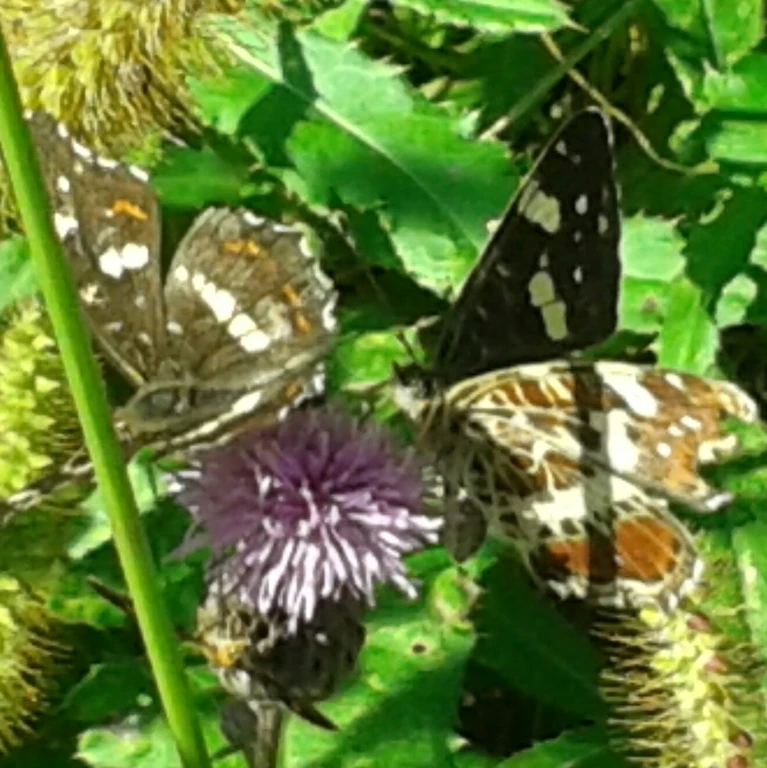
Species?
Araschnia levana
